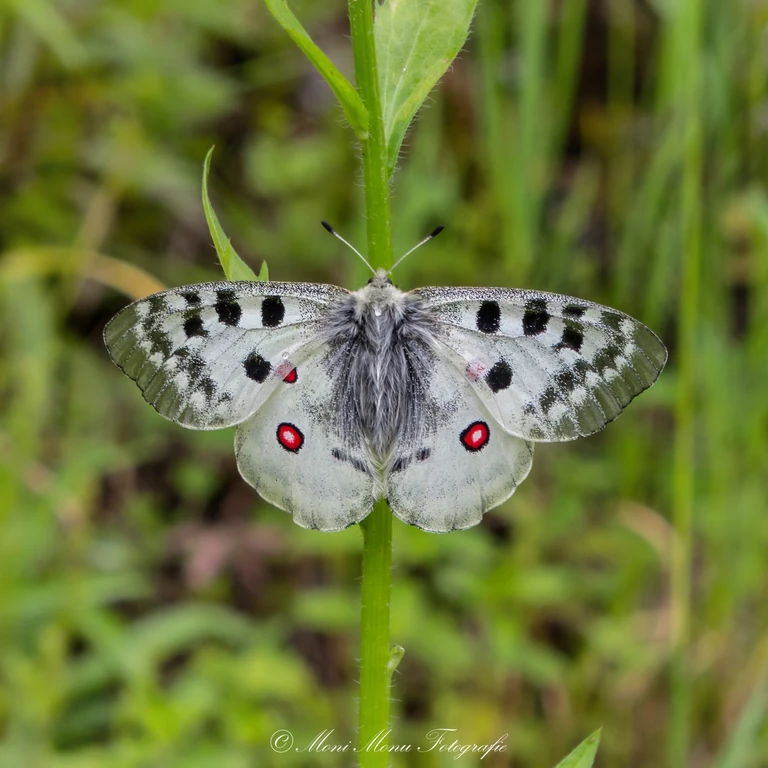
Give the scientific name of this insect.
Parnassius apollo
